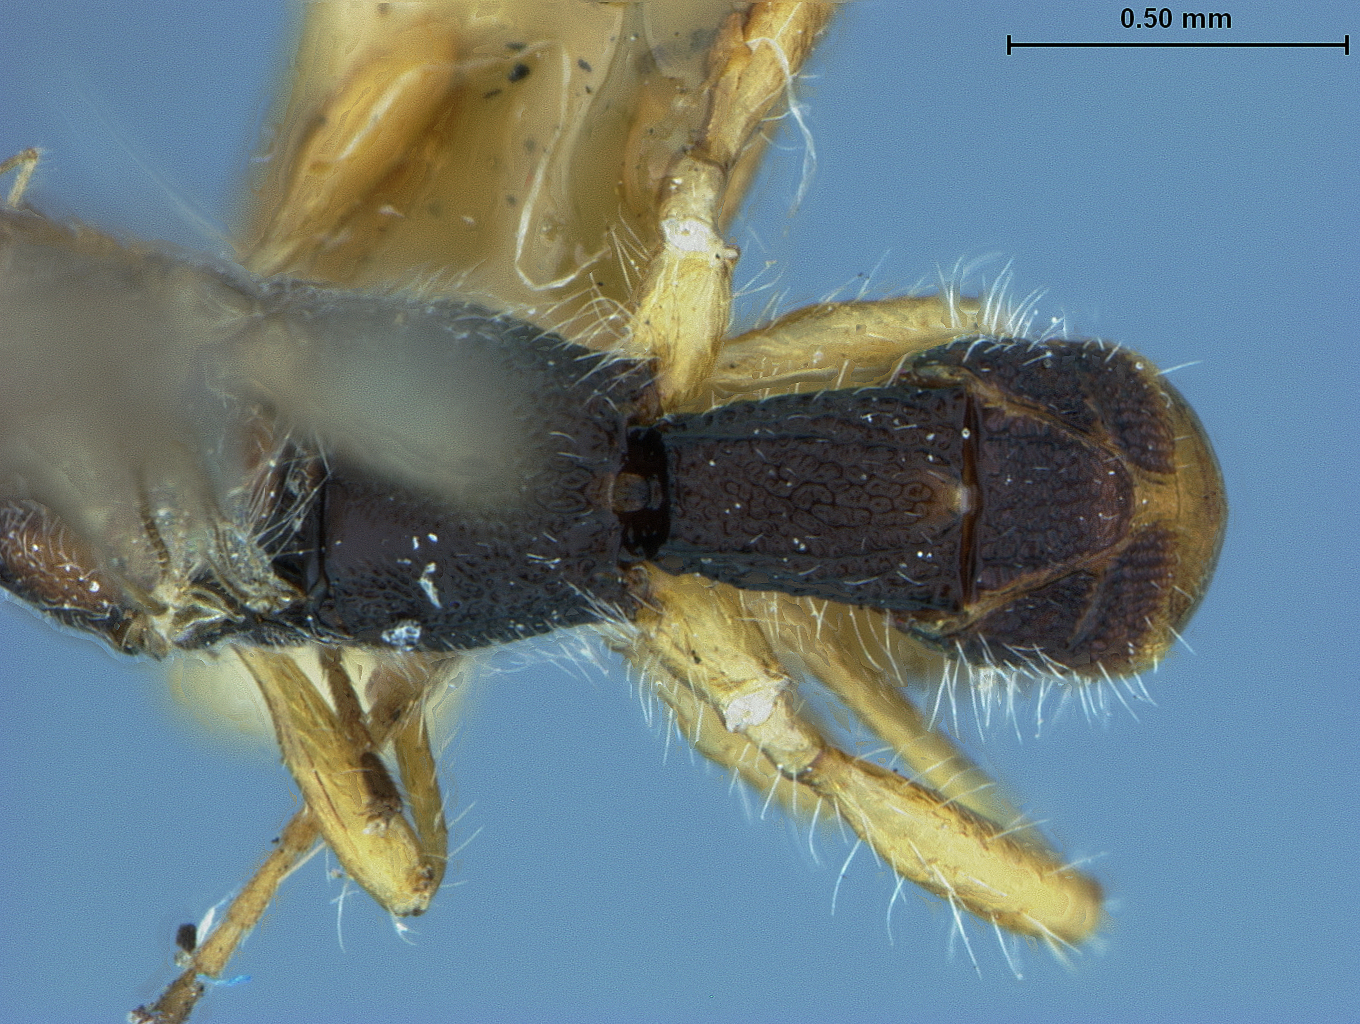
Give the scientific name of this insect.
Hecabolus ruficeps
